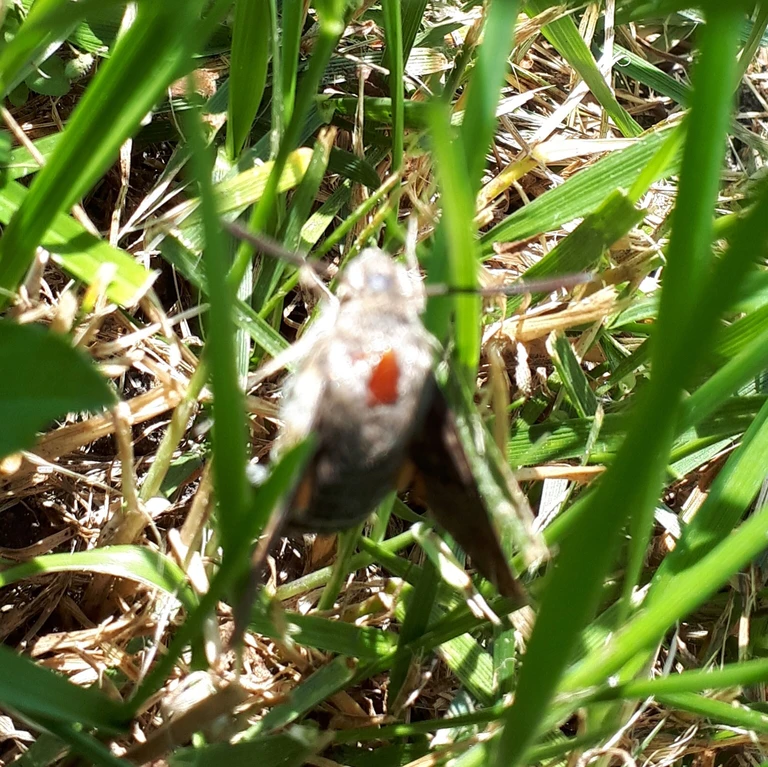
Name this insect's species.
Macroglossum stellatarum
